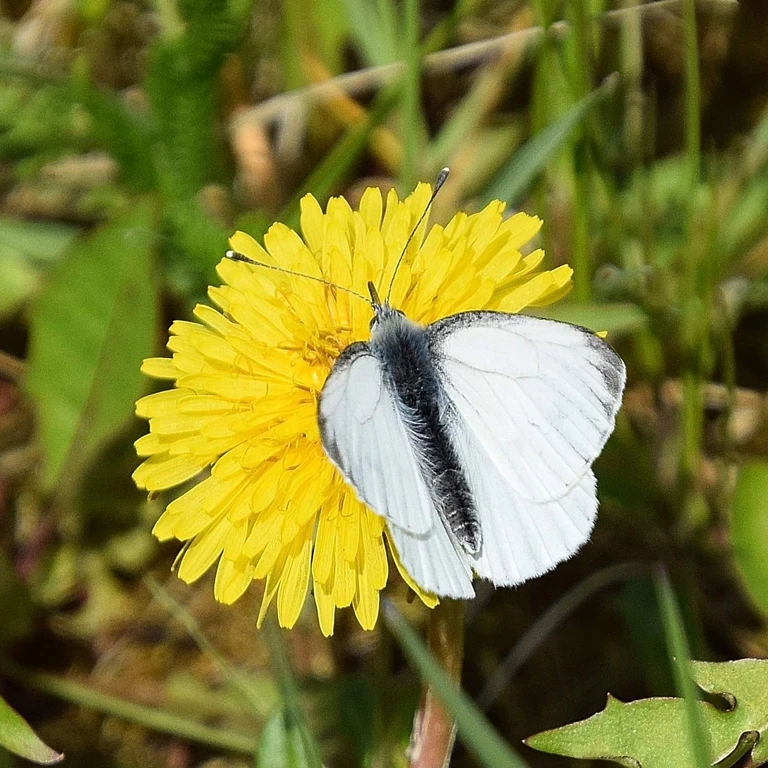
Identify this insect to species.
Pieris napi
